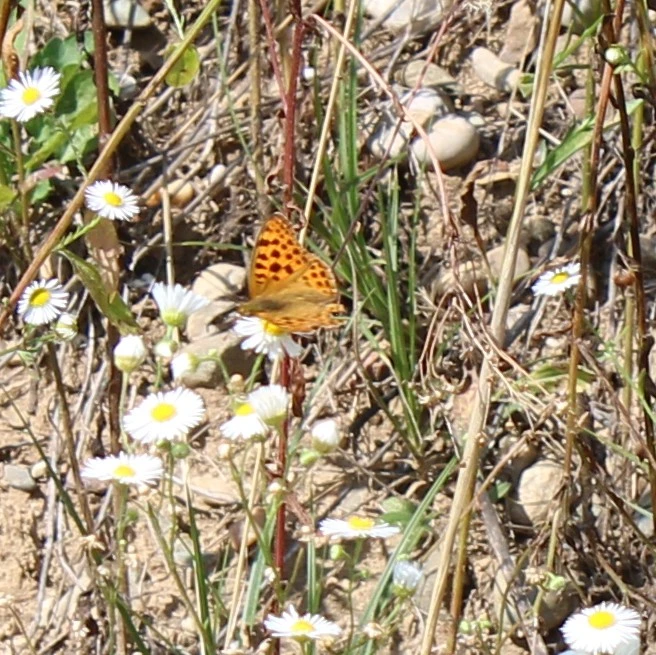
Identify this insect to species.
Issoria lathonia
